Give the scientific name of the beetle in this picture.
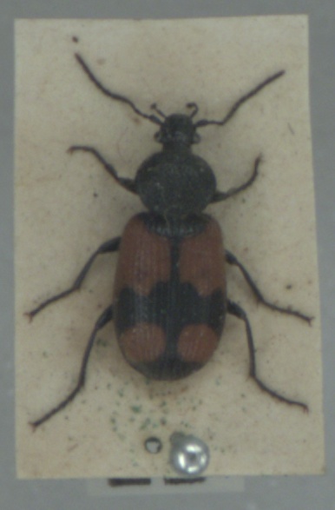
Panagaeus cruxmajor
